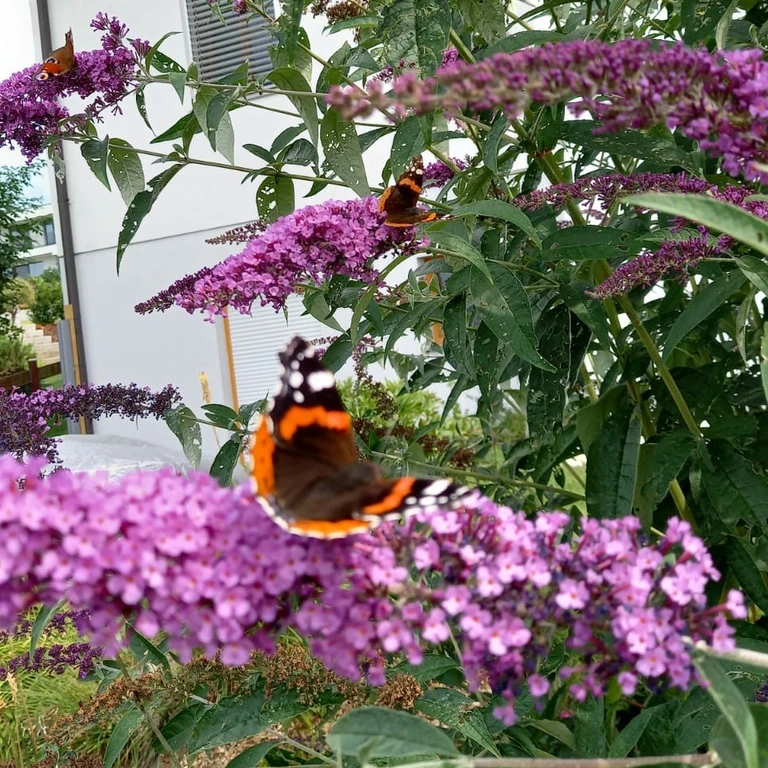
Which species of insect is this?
Vanessa atalanta
